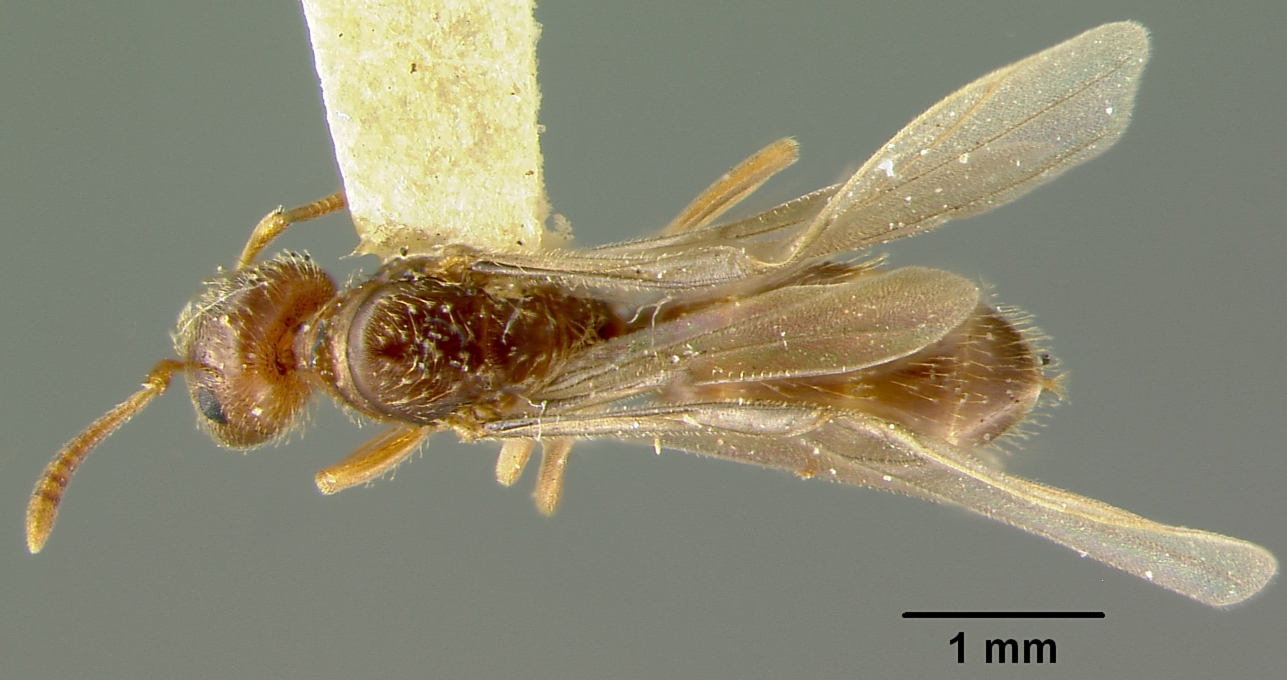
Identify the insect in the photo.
Lasius plumopilosus
